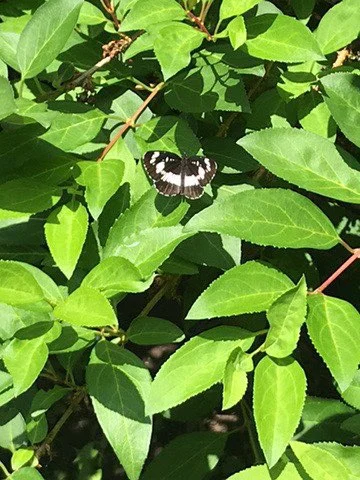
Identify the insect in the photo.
Neptis rivularis
